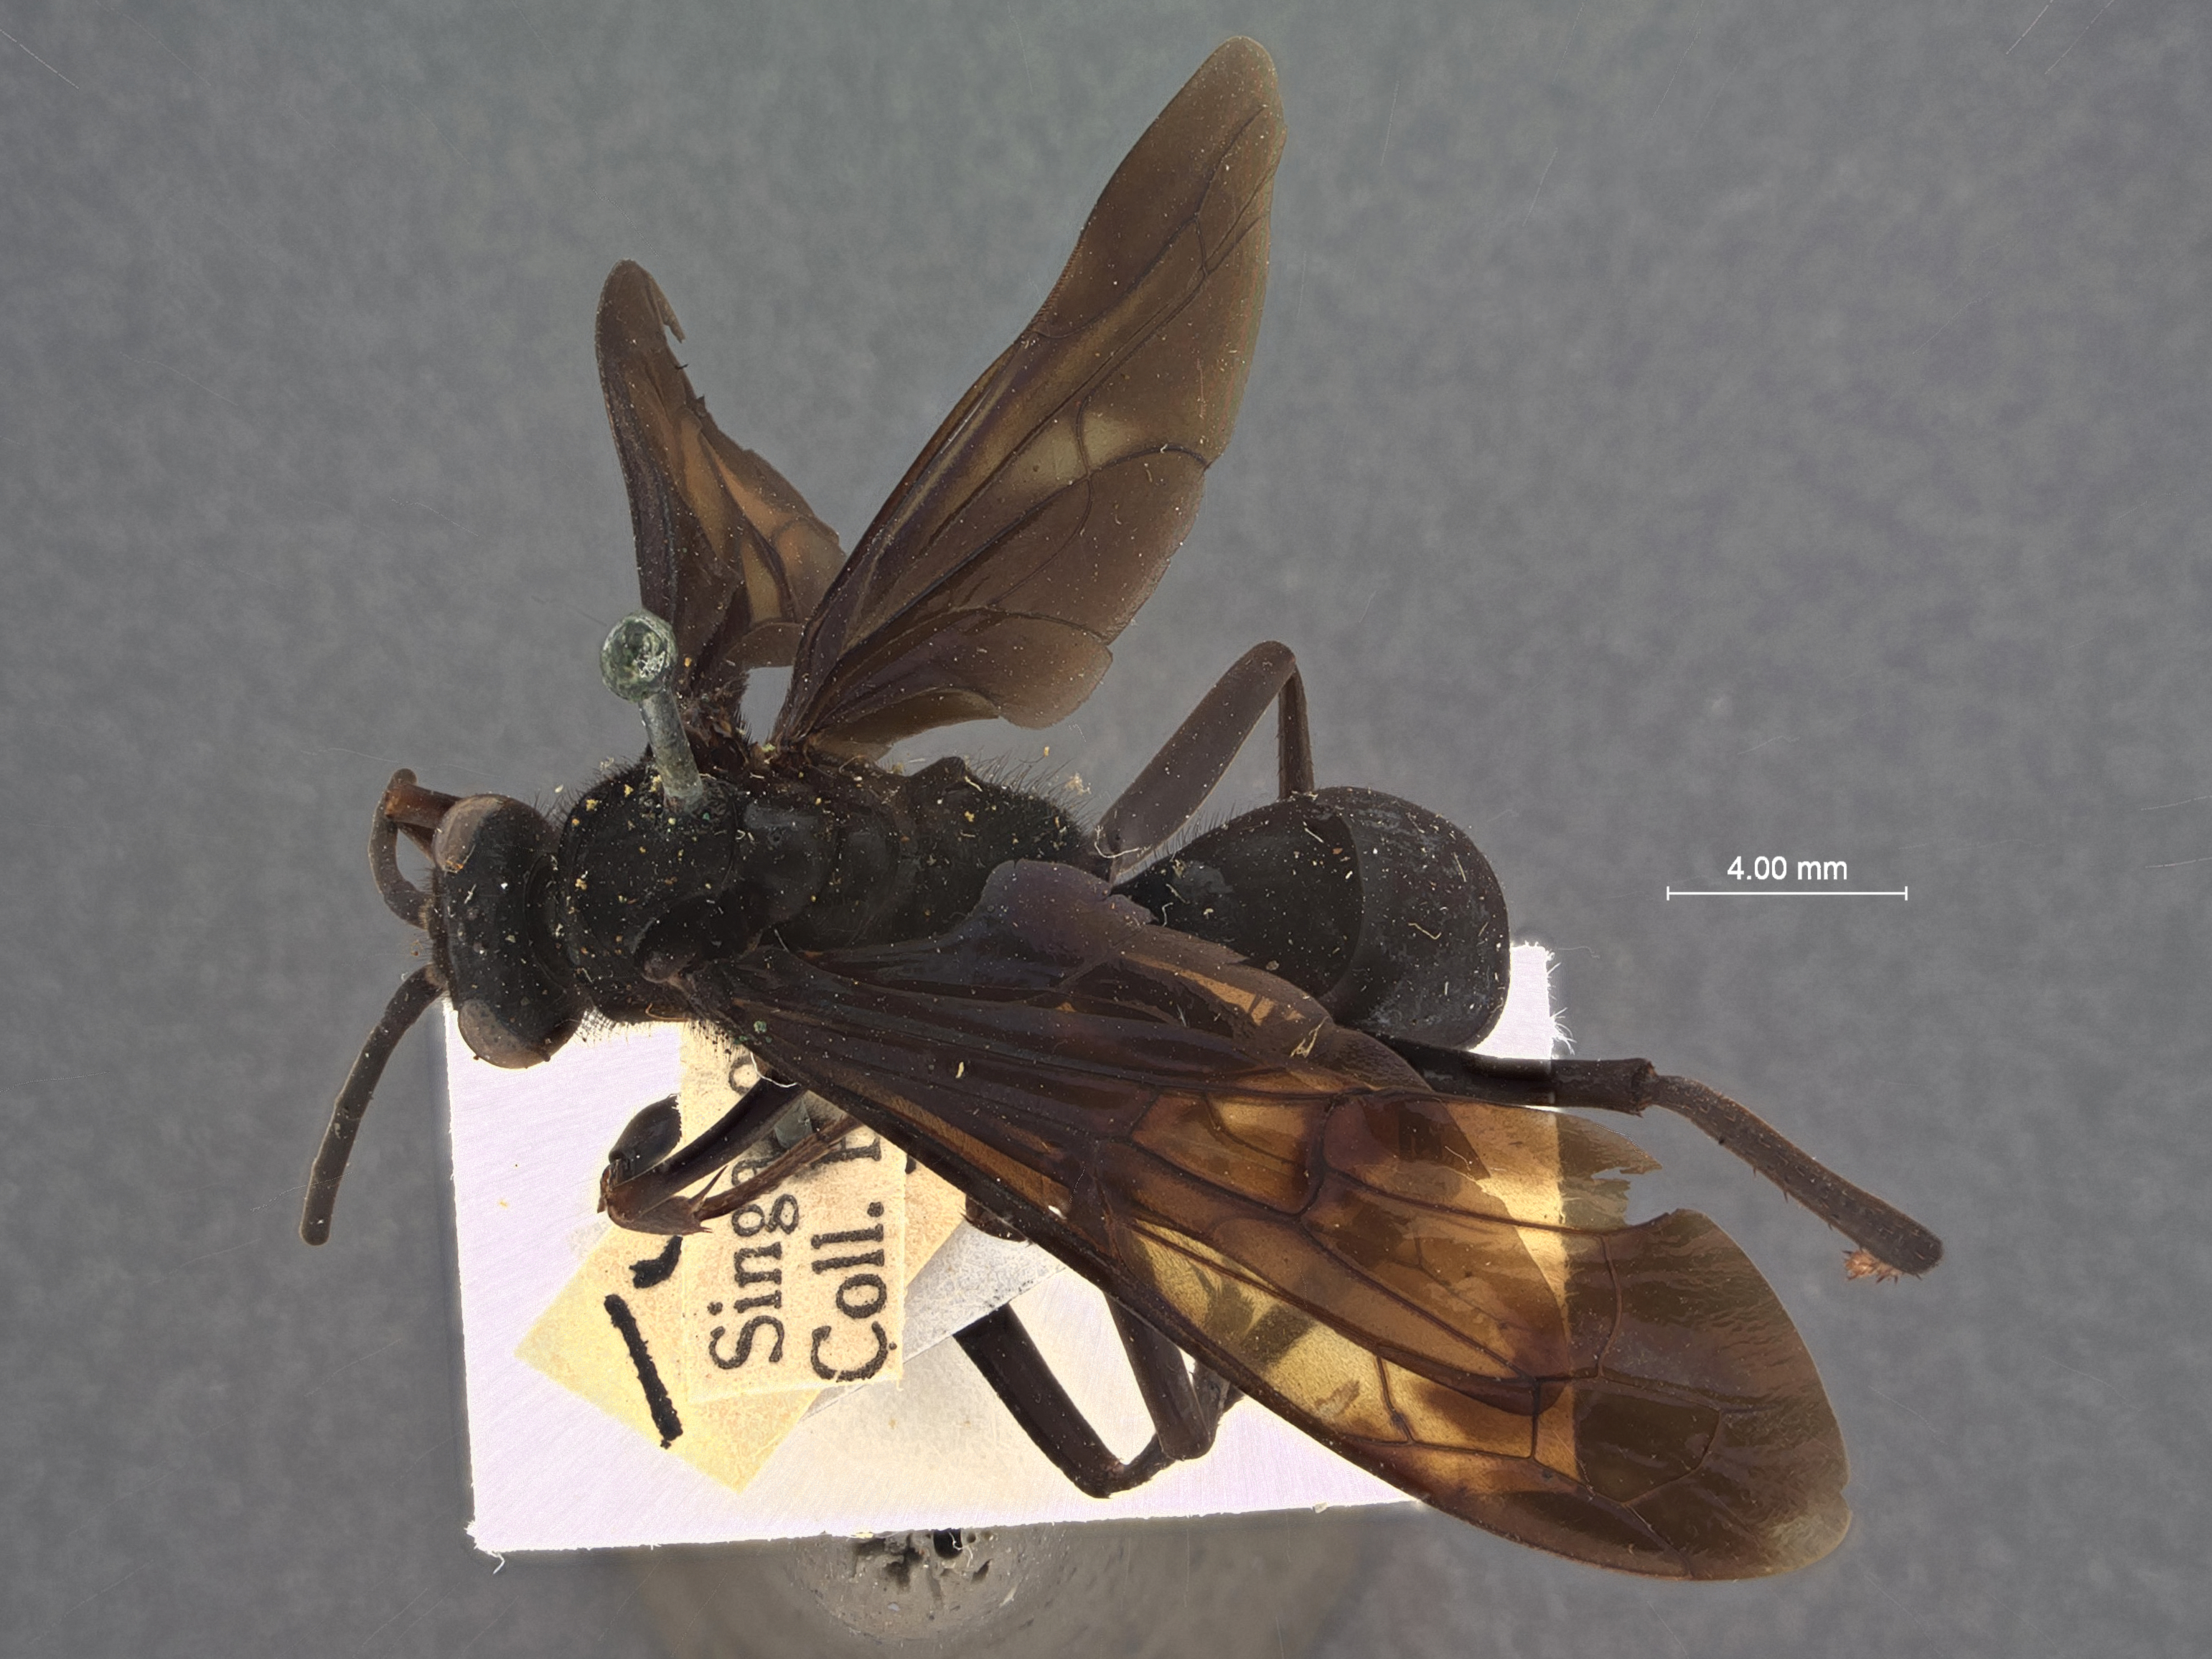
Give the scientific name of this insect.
Cyphononyx cameroni
